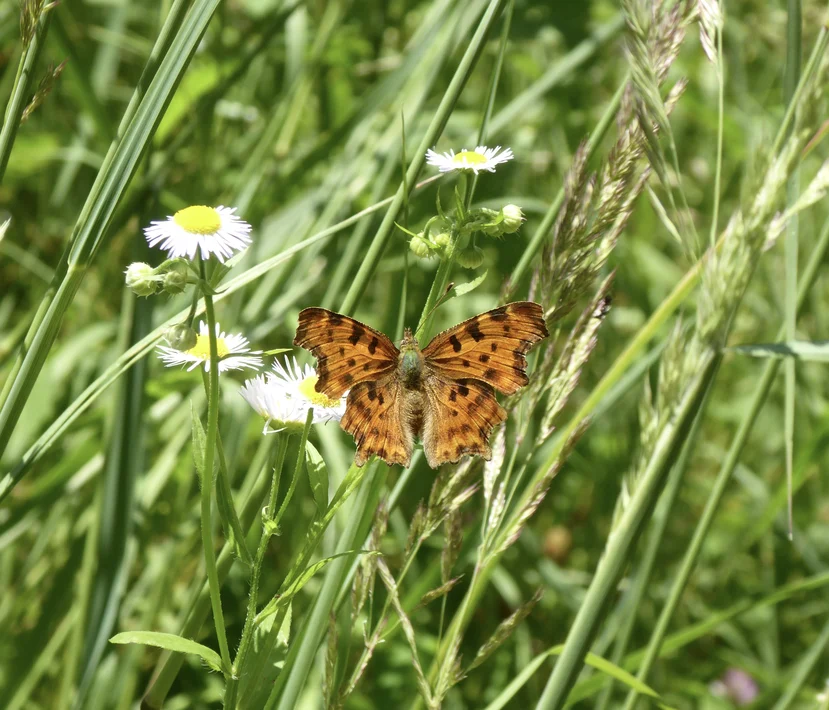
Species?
Polygonia c-album
